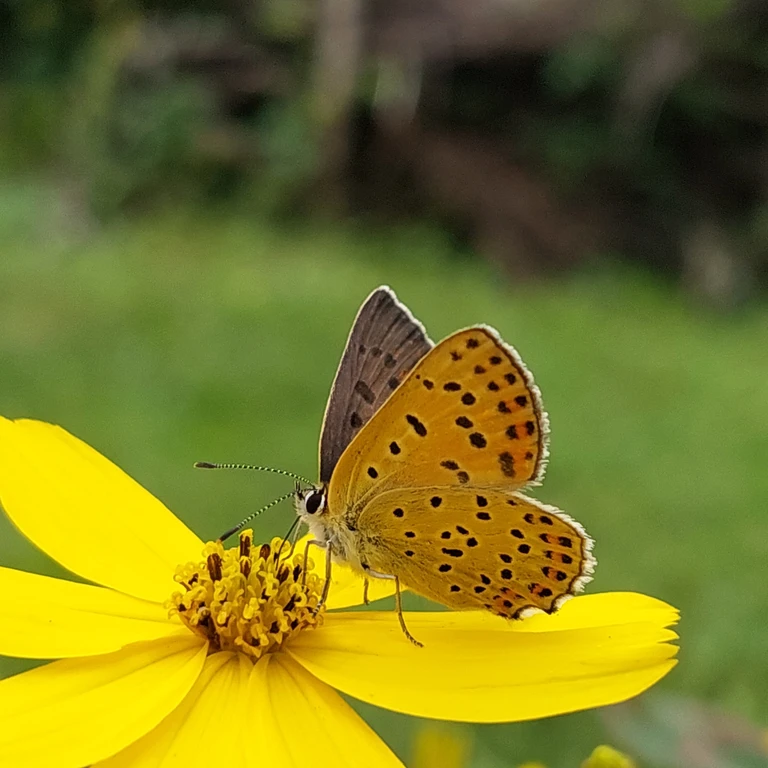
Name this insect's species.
Lycaena tityrus (also Loweia tityrus)
